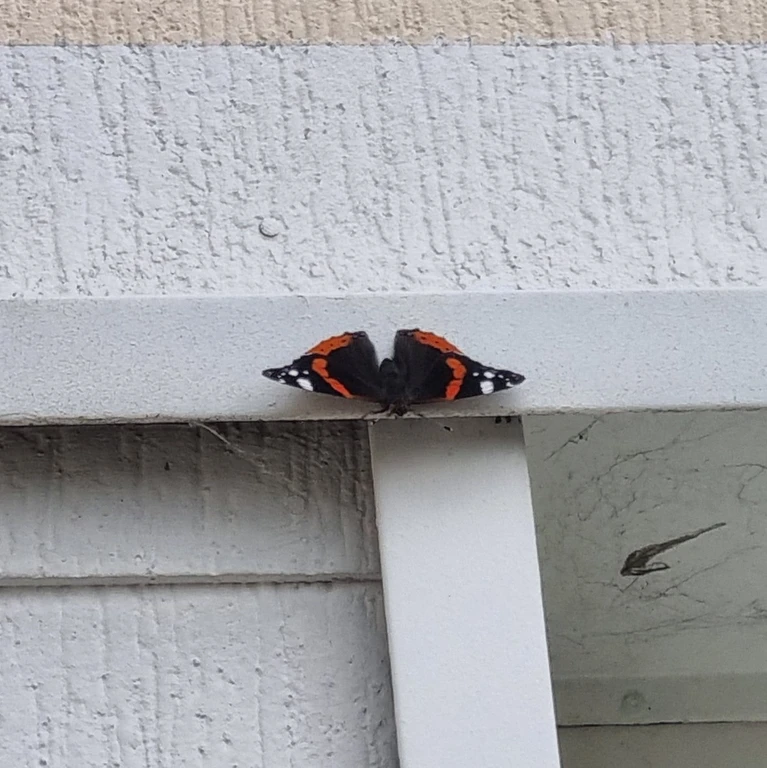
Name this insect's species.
Vanessa atalanta
